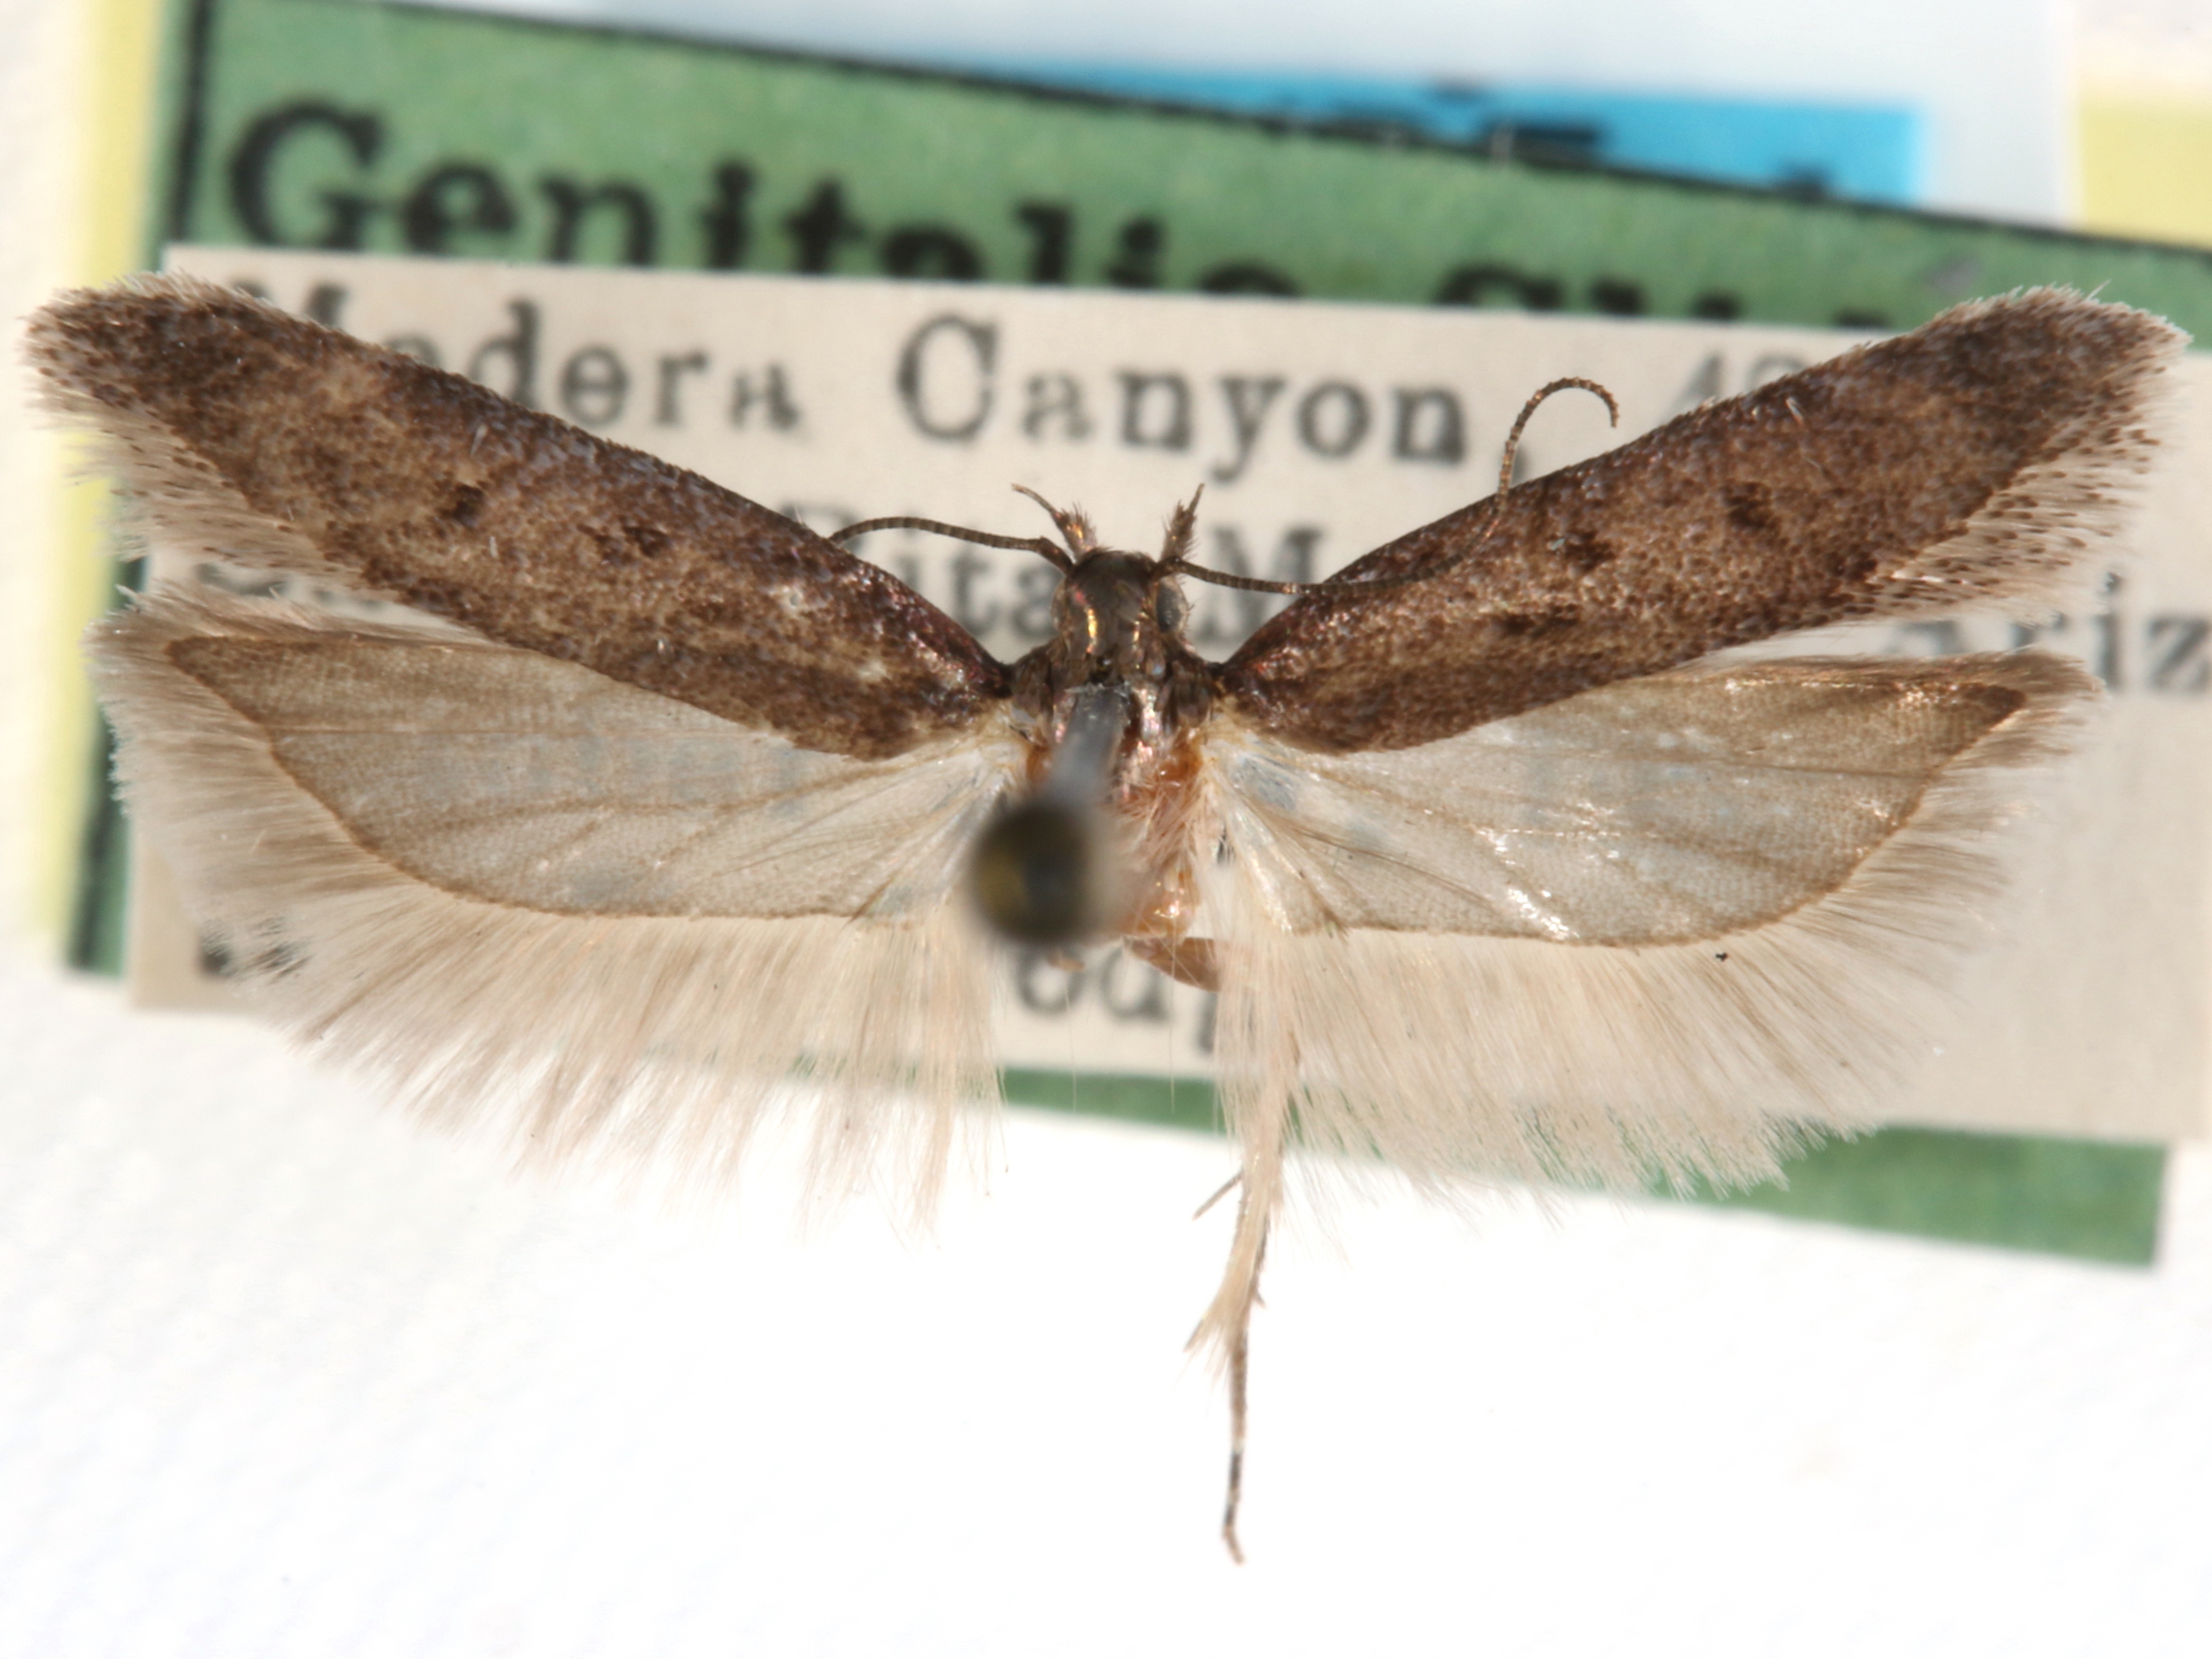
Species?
Chionodes lusor
